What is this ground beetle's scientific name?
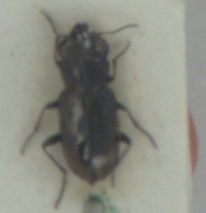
Notiophilus biguttatus
